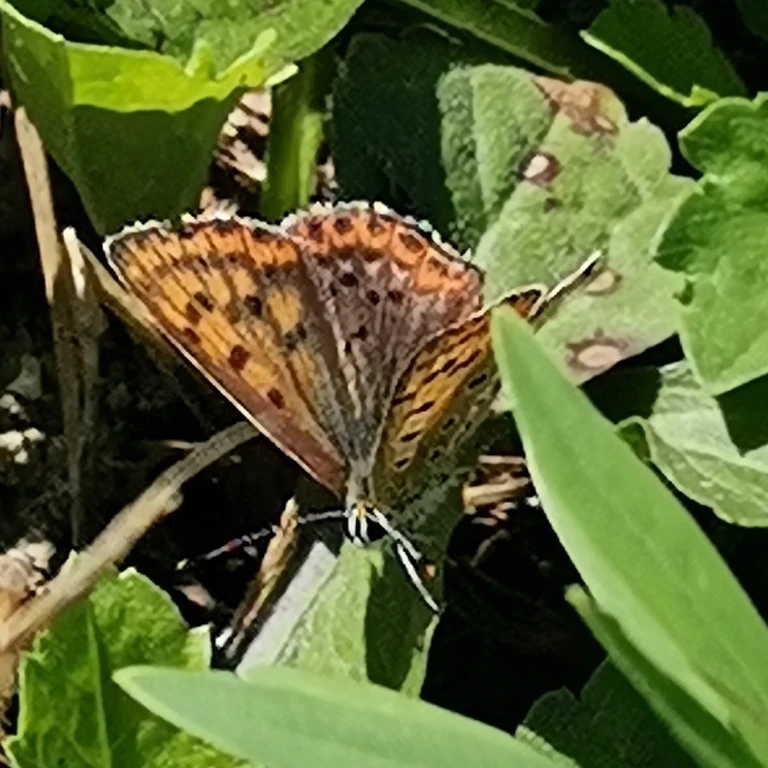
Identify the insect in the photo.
Lycaena tityrus (also Loweia tityrus)
